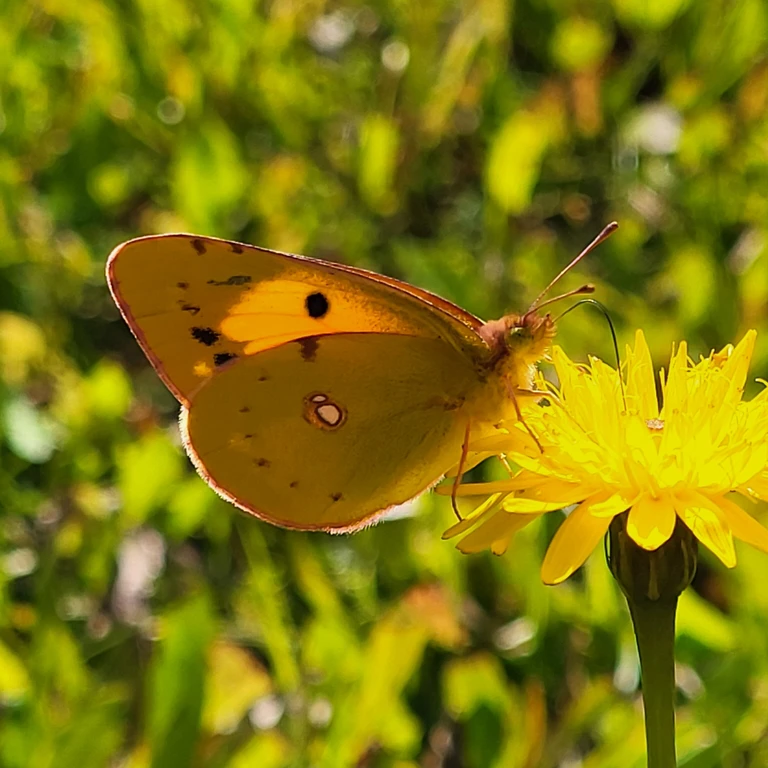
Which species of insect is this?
Colias croceus
